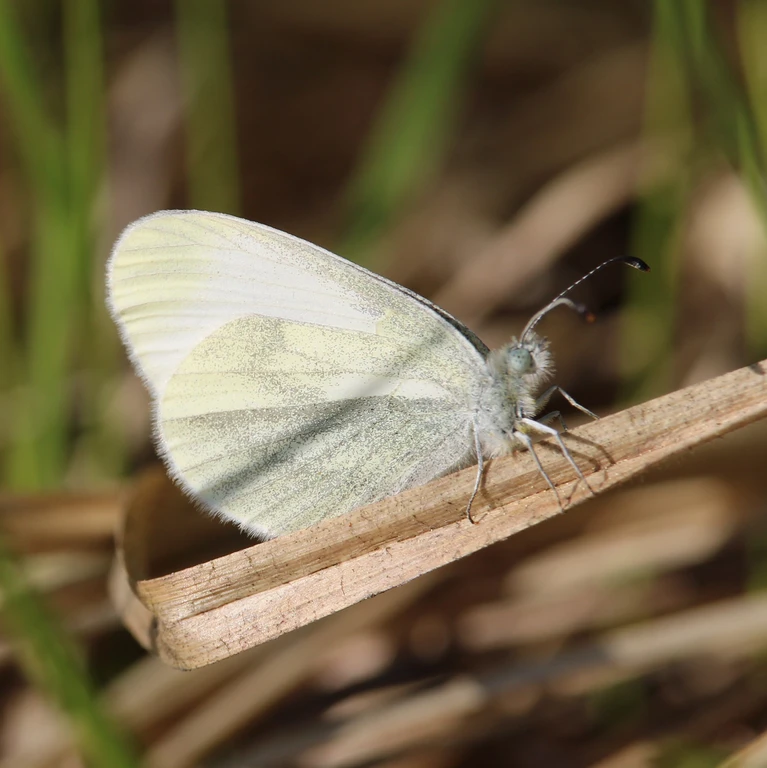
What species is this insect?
Leptidea sinapis/juvernica
